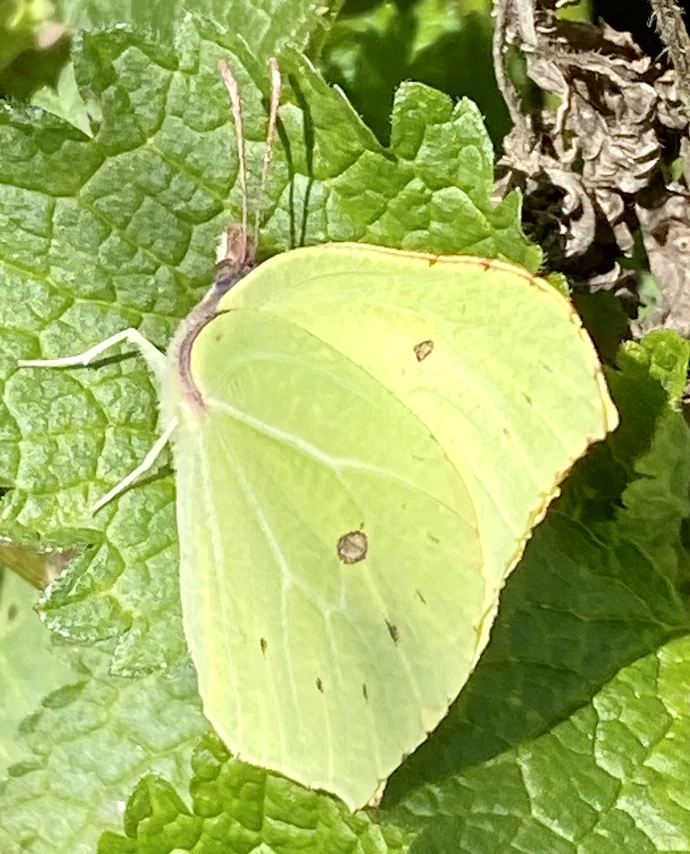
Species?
Gonepteryx rhamni
